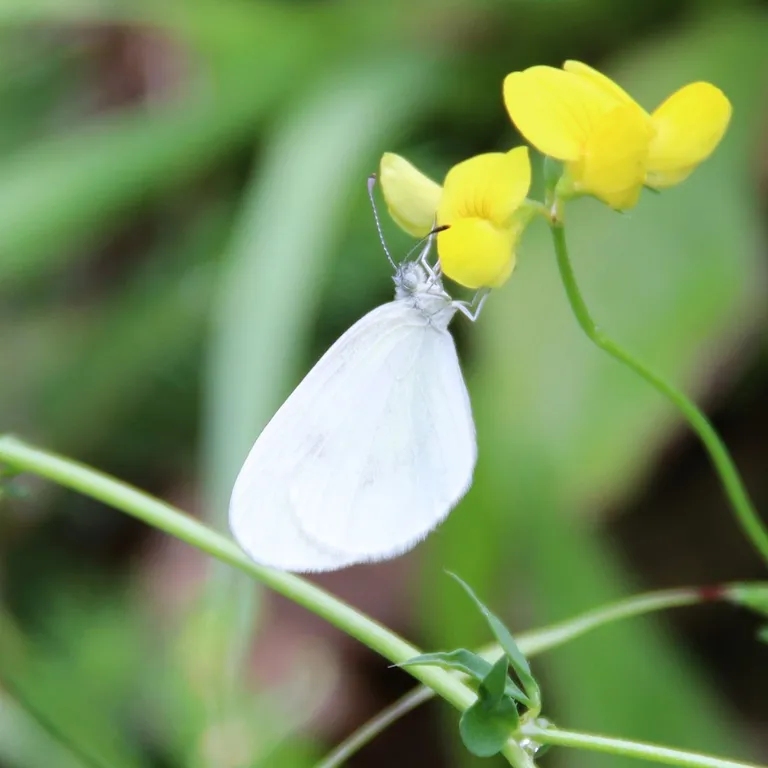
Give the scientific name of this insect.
Leptidea sinapis/juvernica
